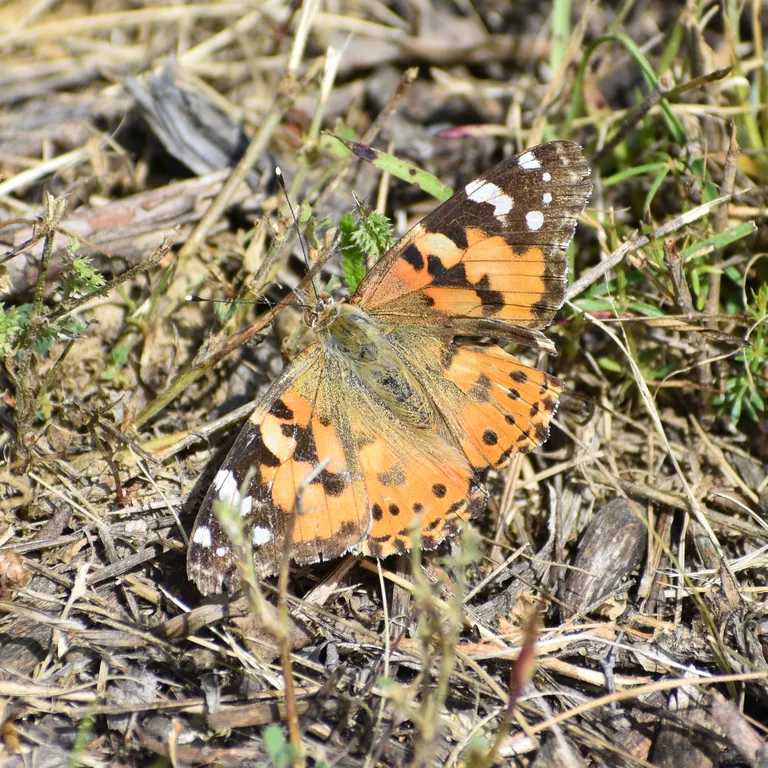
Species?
Vanessa cardui
